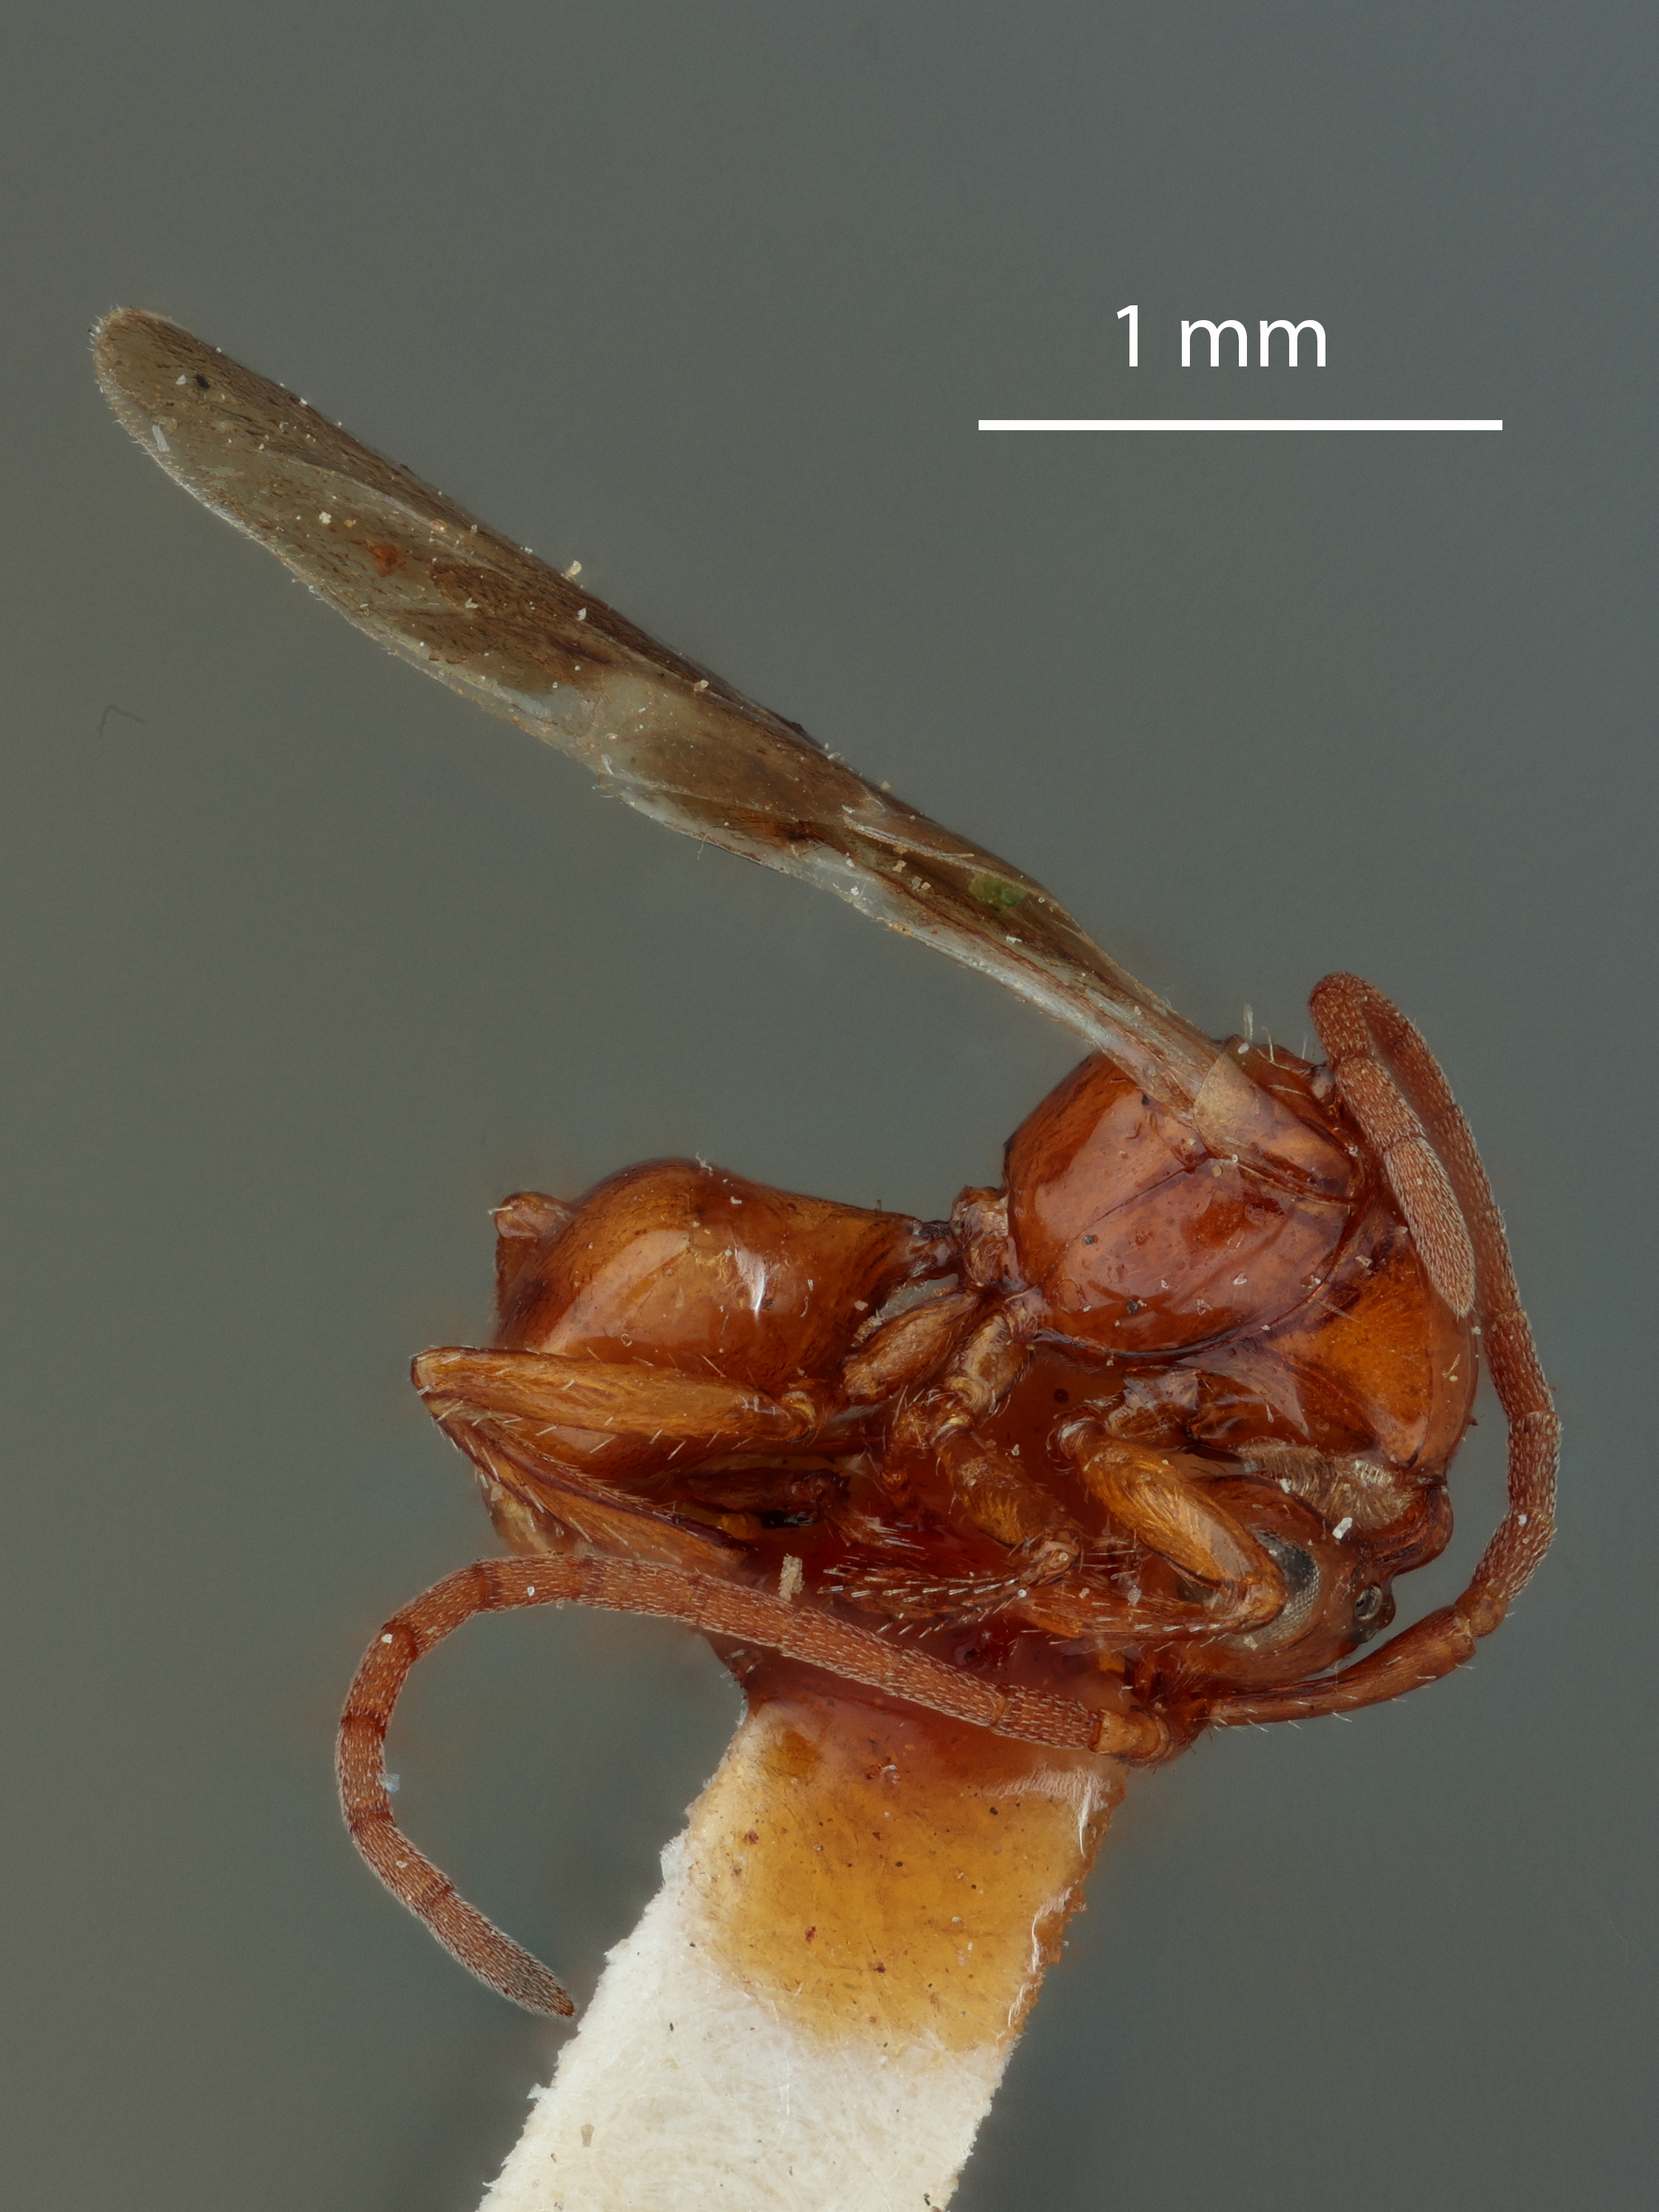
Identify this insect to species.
Loboscelidea bakeri
